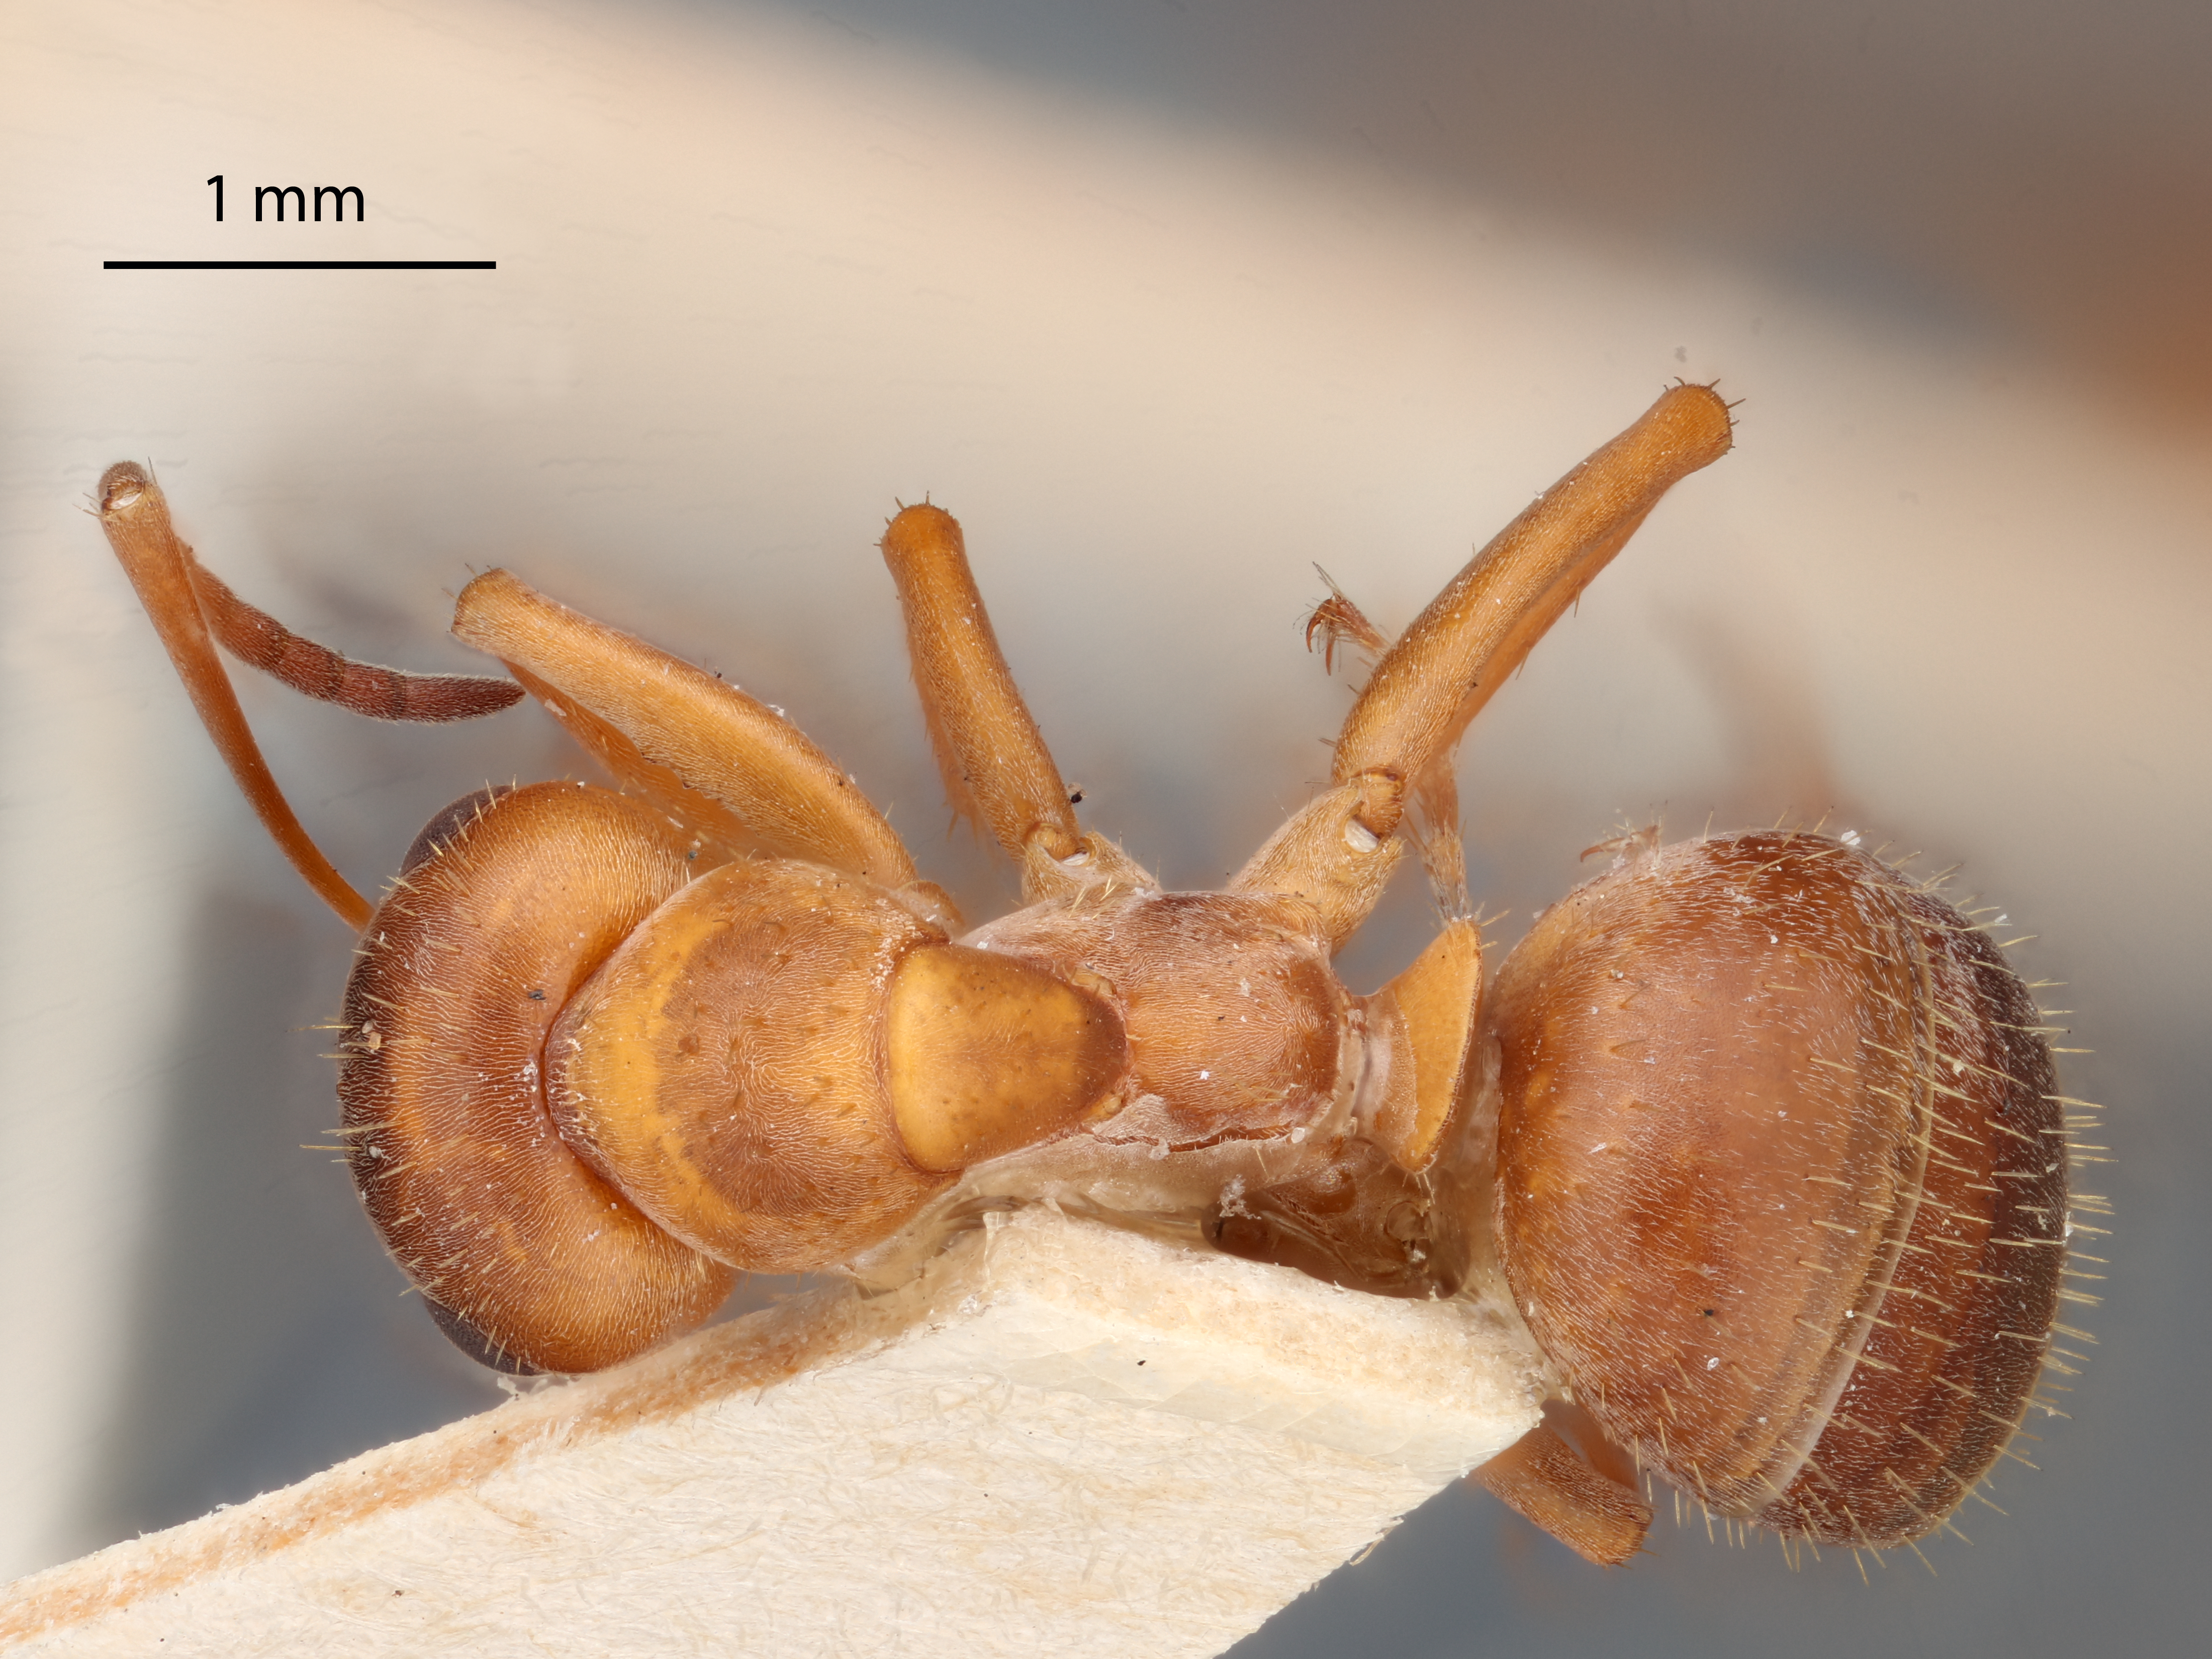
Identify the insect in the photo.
Formica neogagates
